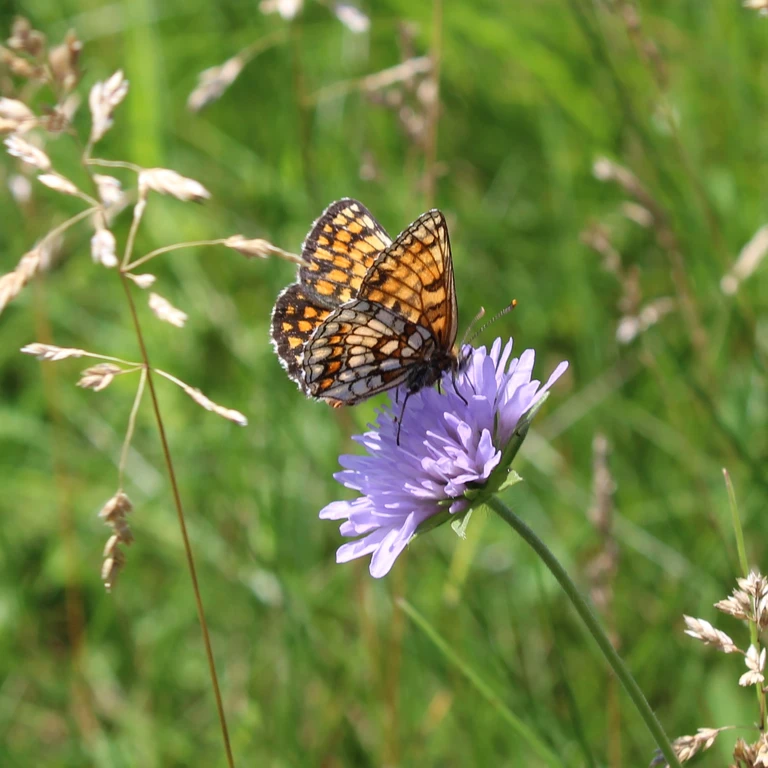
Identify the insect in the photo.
Melitaea athalia
